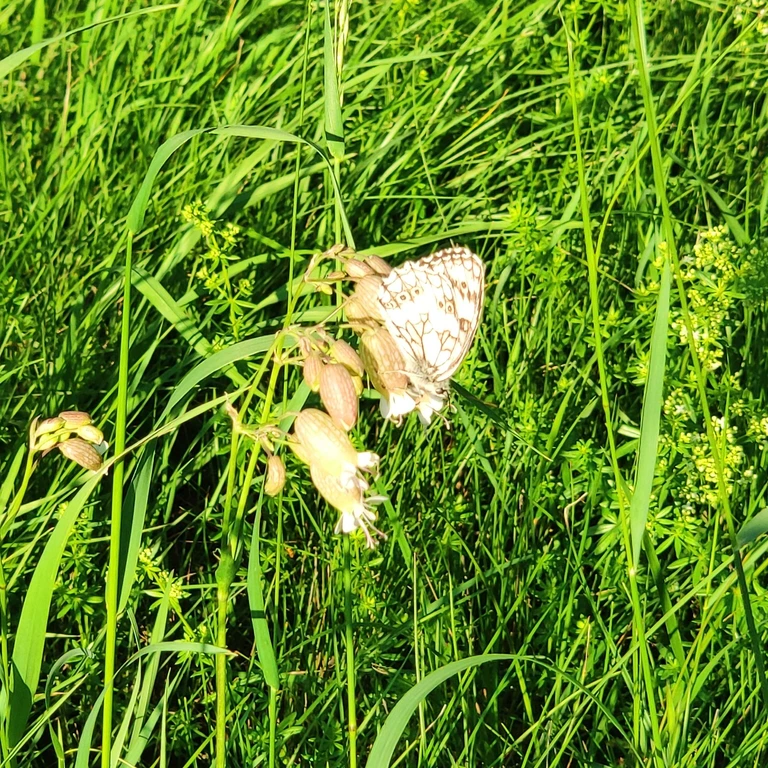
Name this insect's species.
Melanargia galathea
